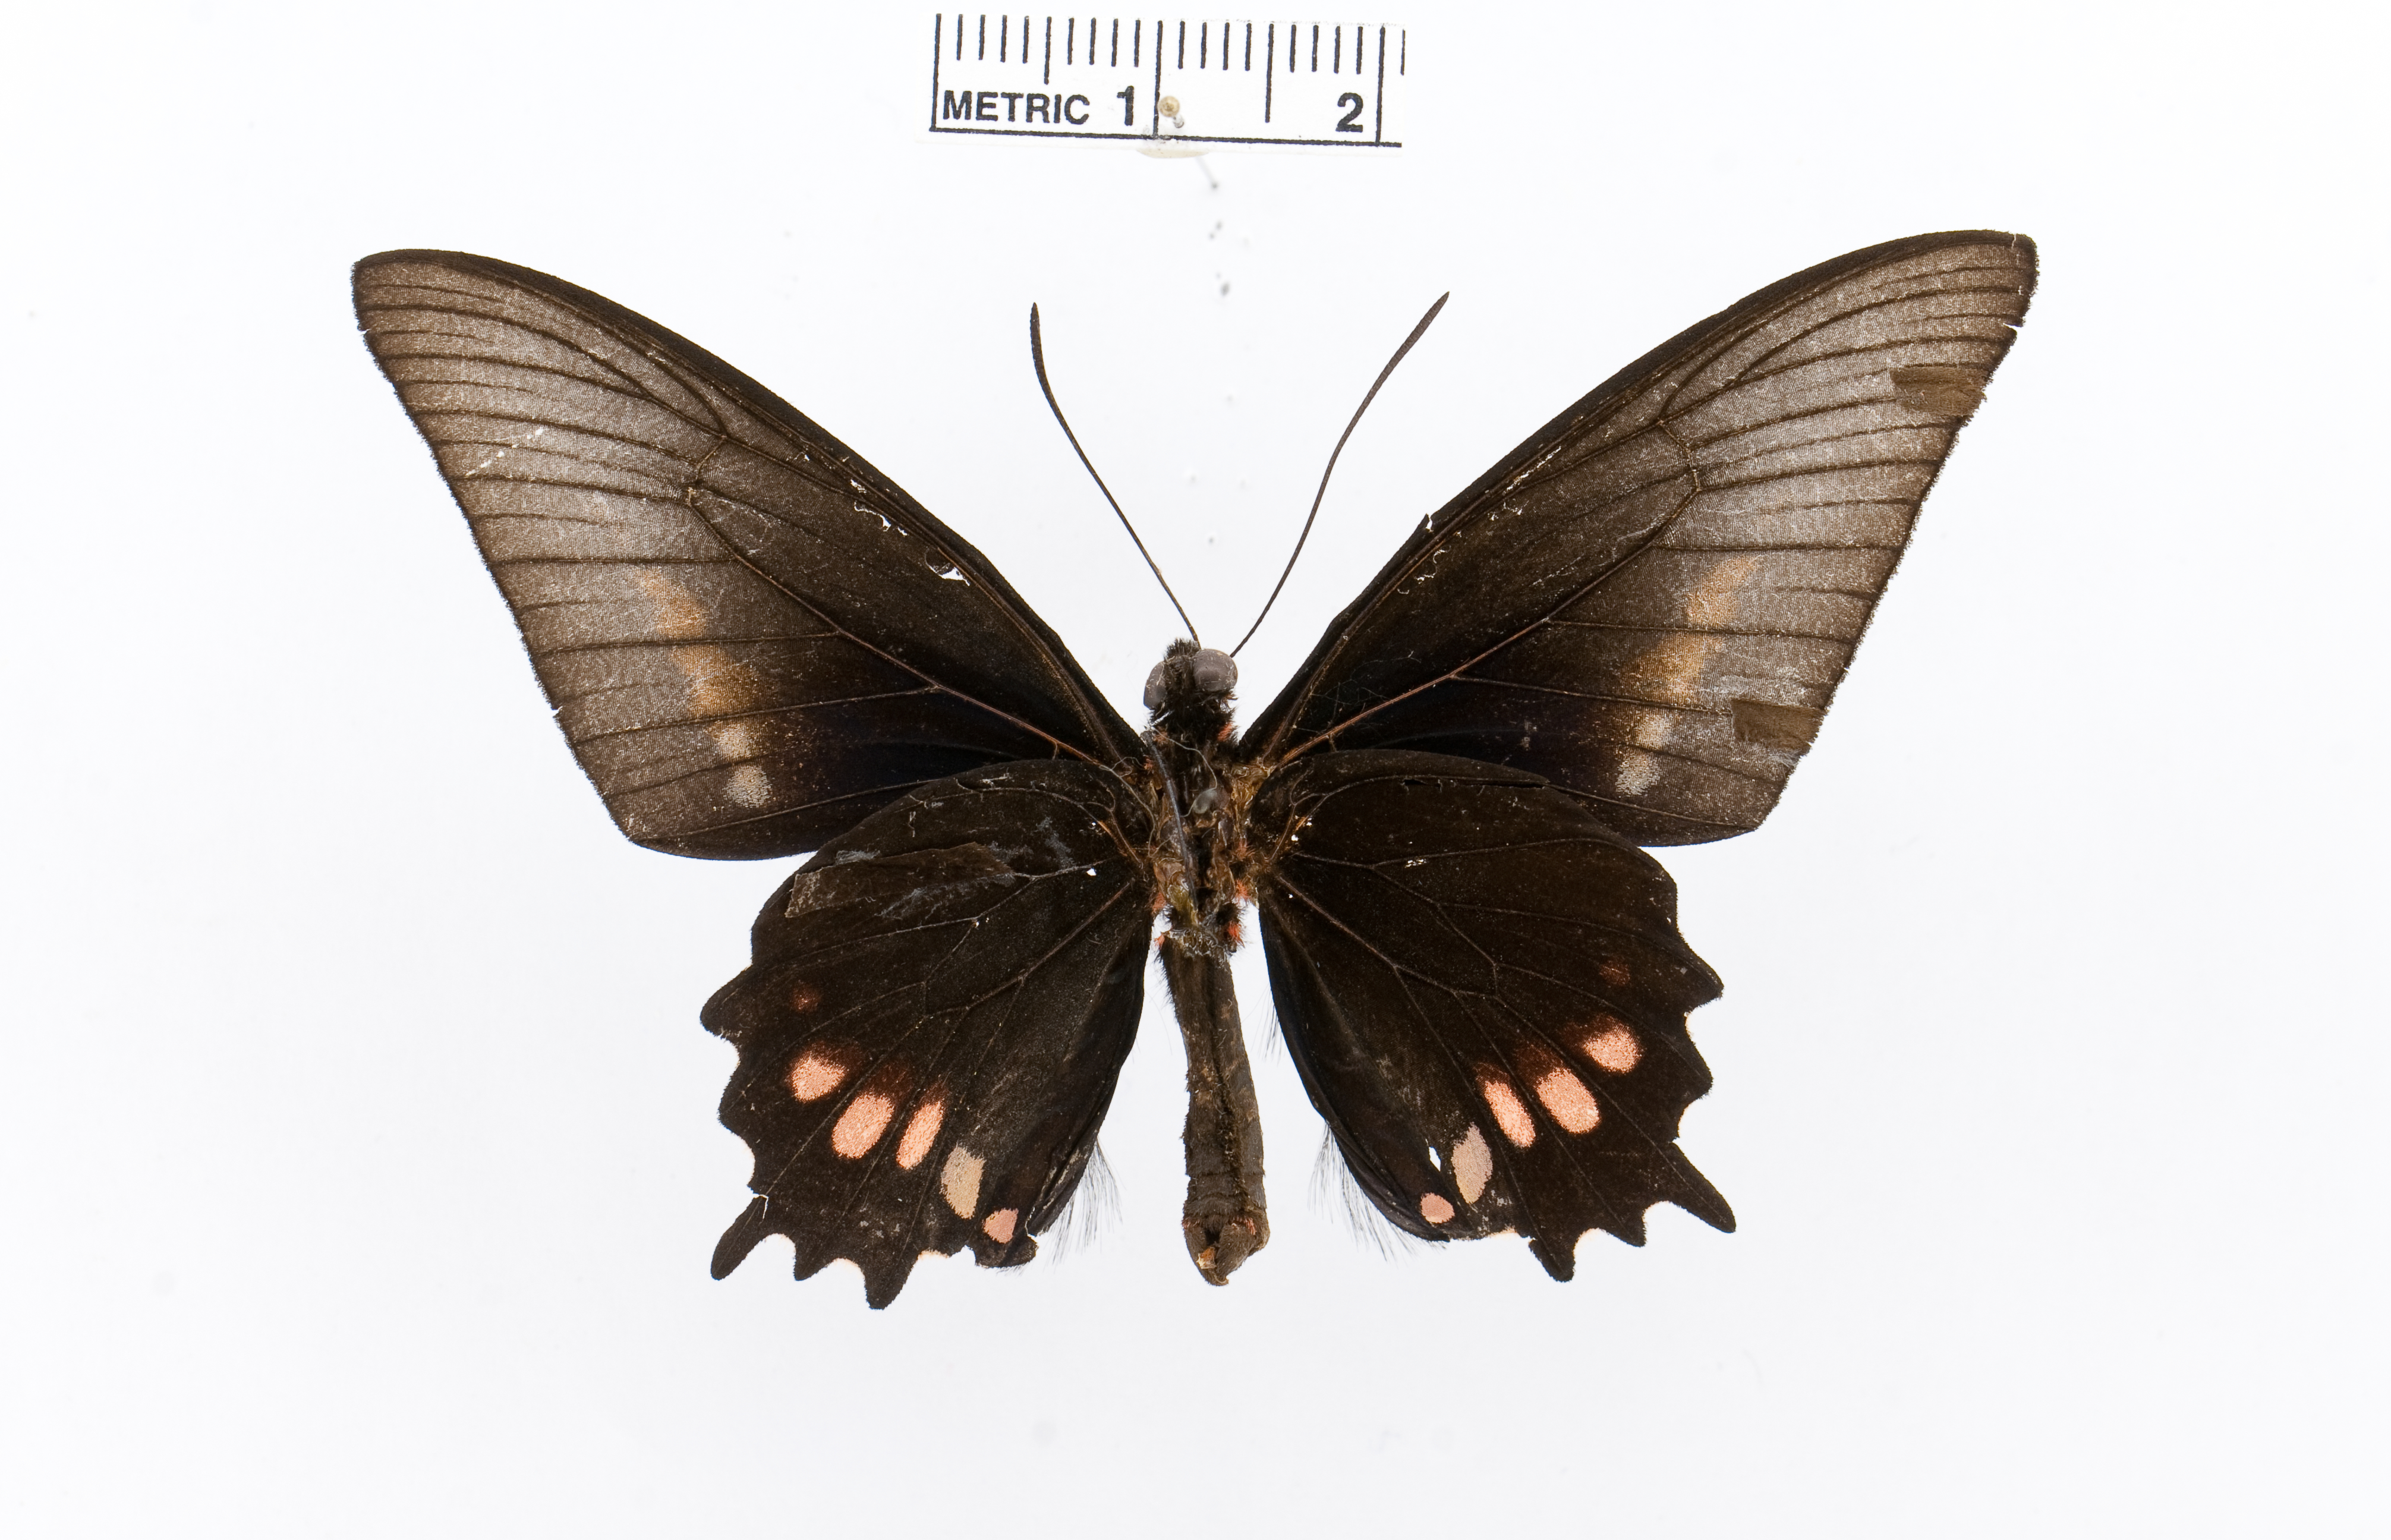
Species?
Parides echemon
